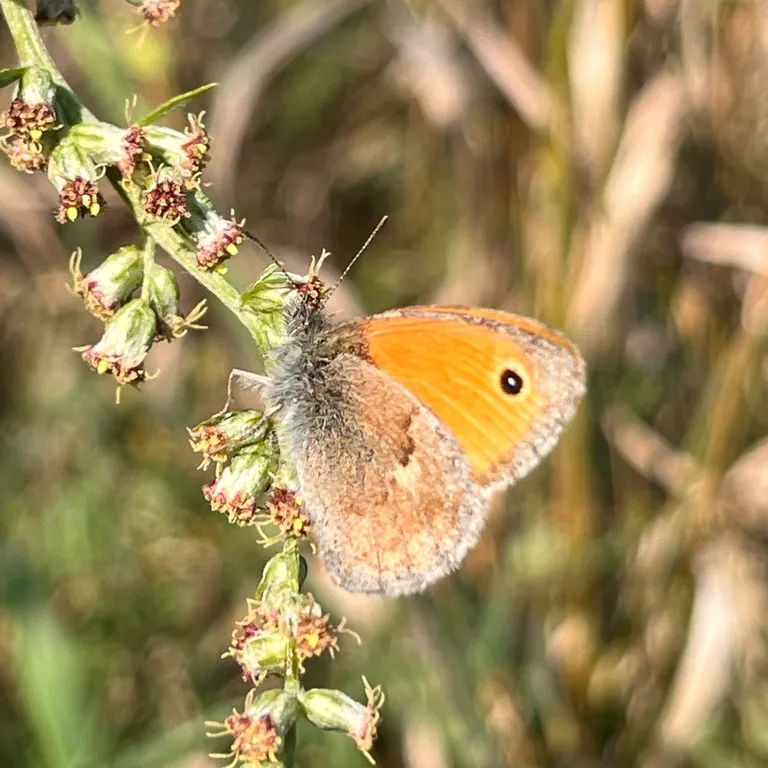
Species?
Coenonympha pamphilus
